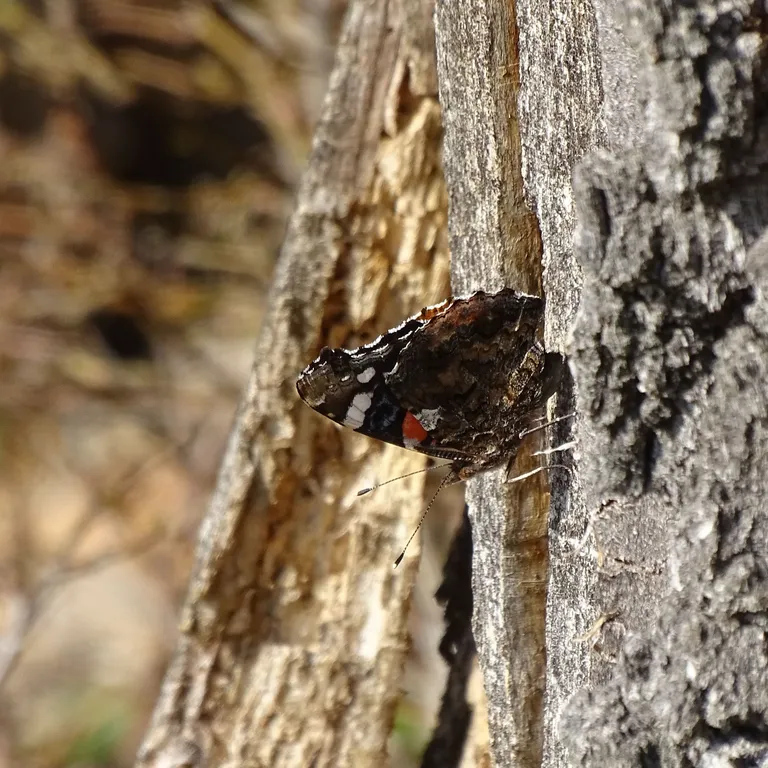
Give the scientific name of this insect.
Vanessa atalanta
